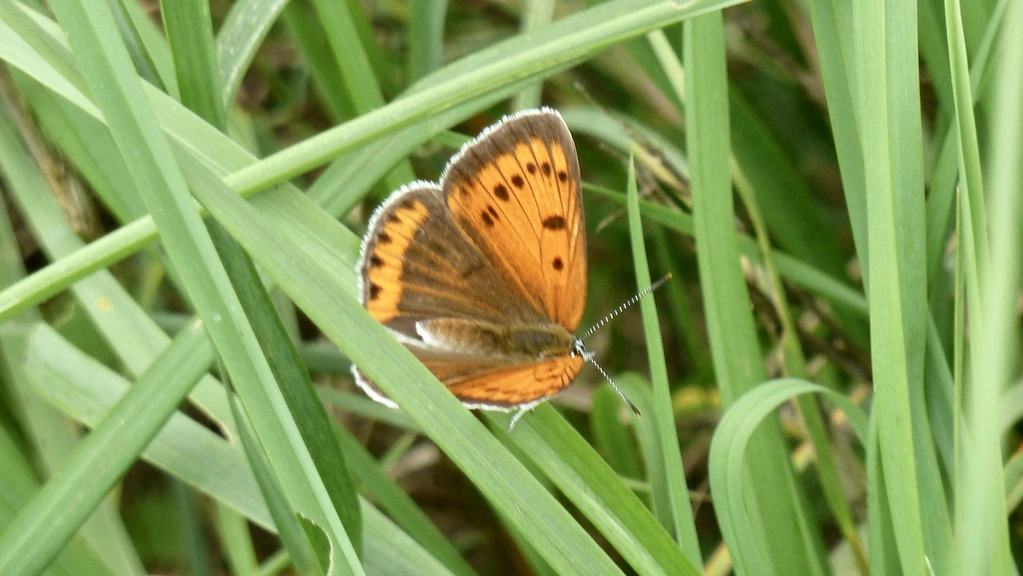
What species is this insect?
Lycaena dispar
